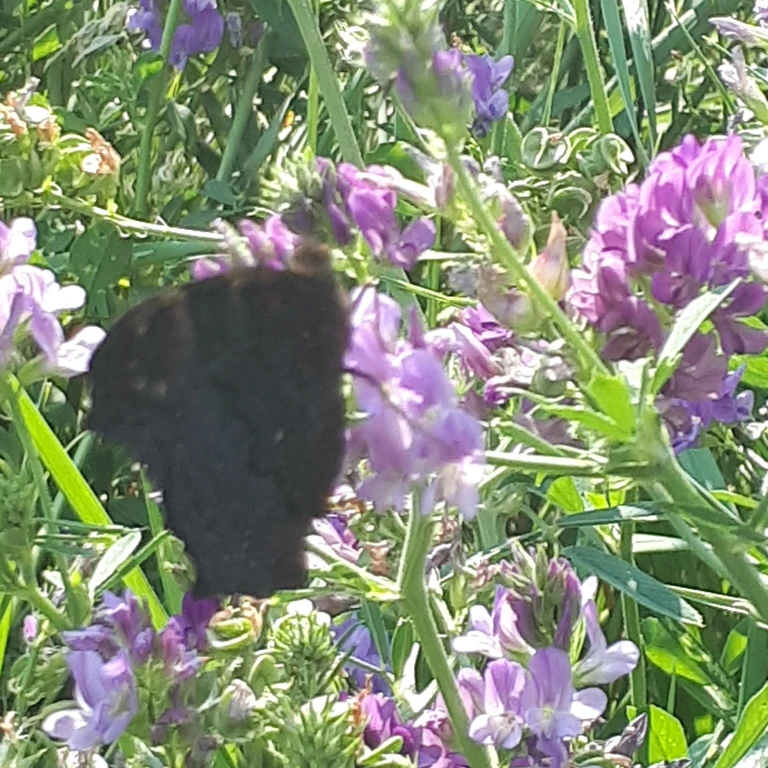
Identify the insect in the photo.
Aglais io
